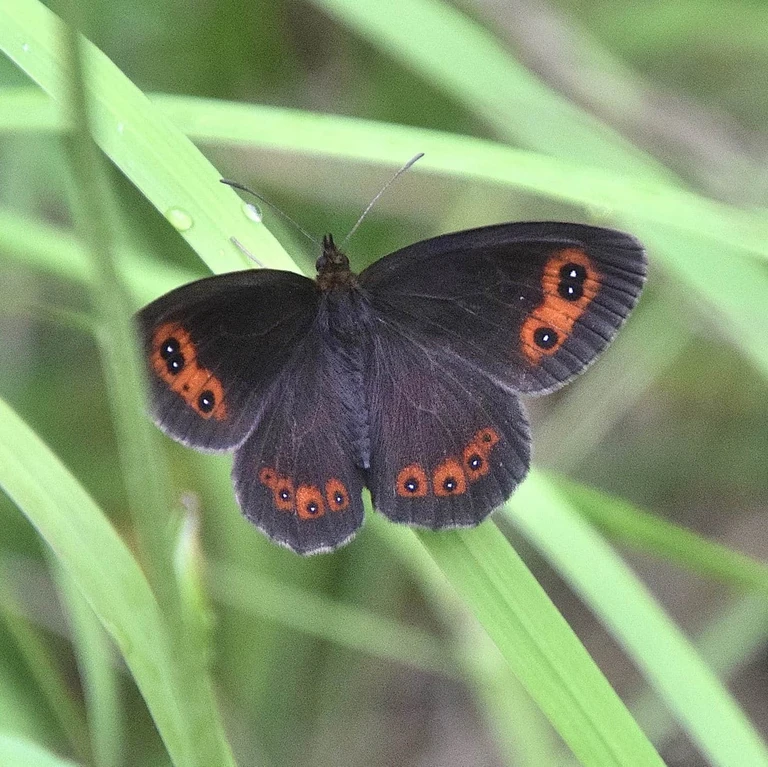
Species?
Erebia aethiops
